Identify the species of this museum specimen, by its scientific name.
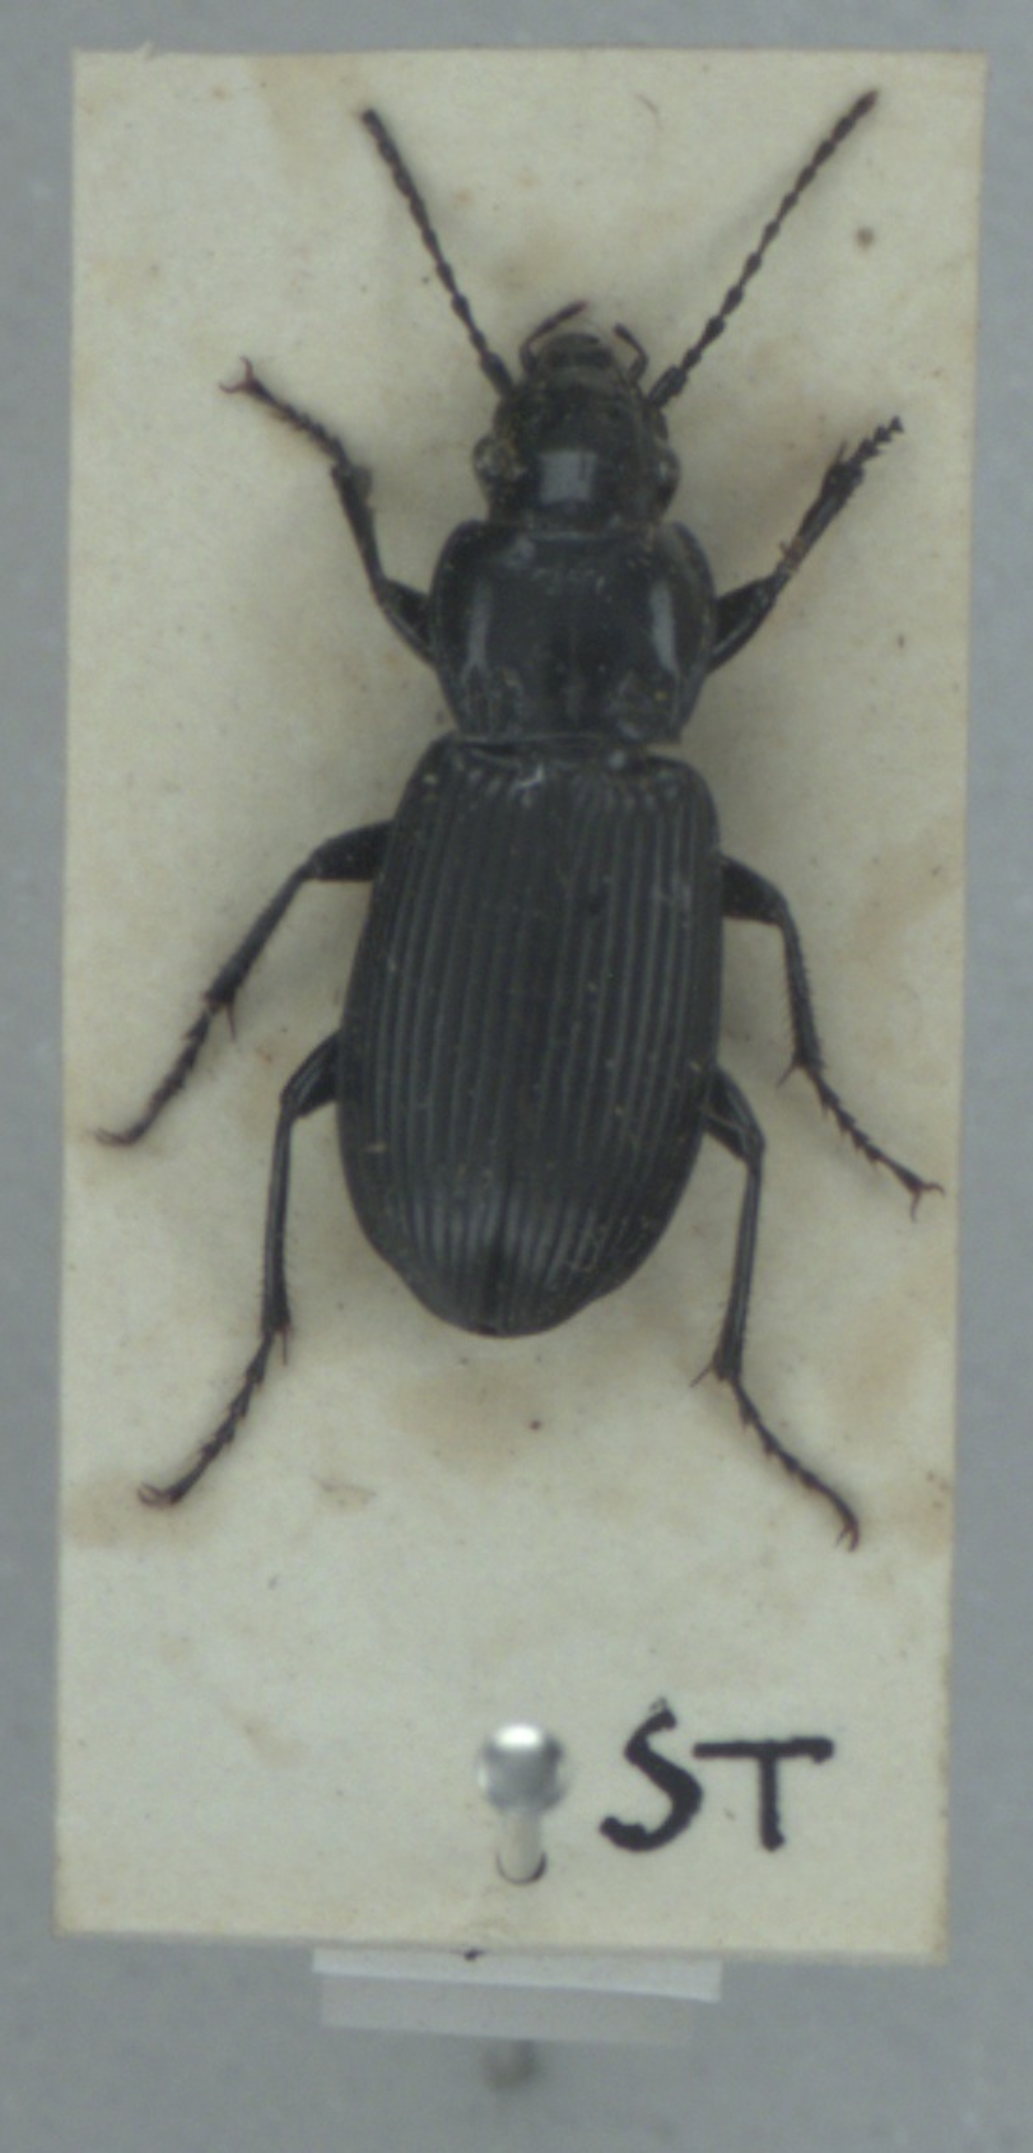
Pterostichus melanarius
